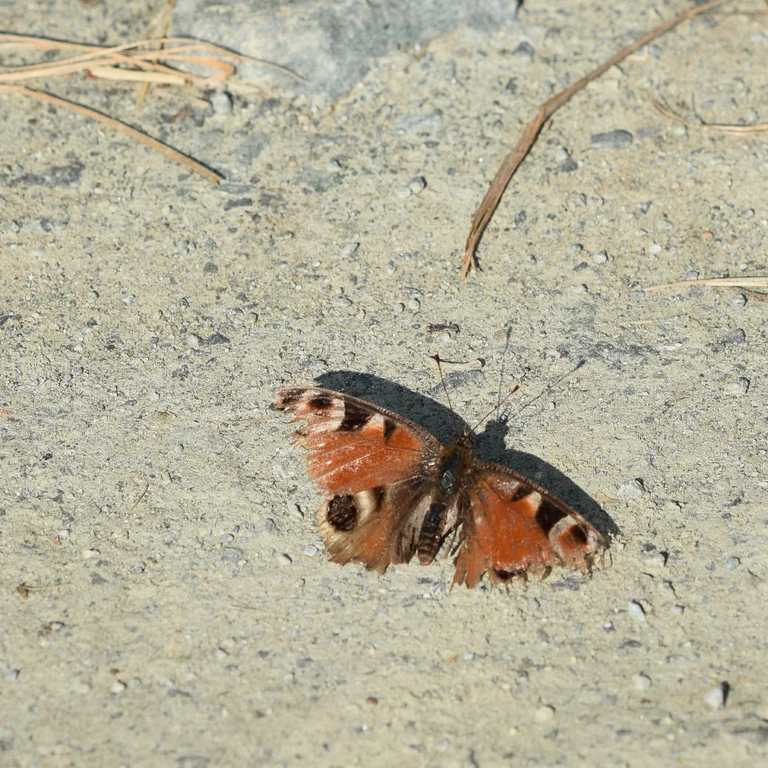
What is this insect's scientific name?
Aglais io
